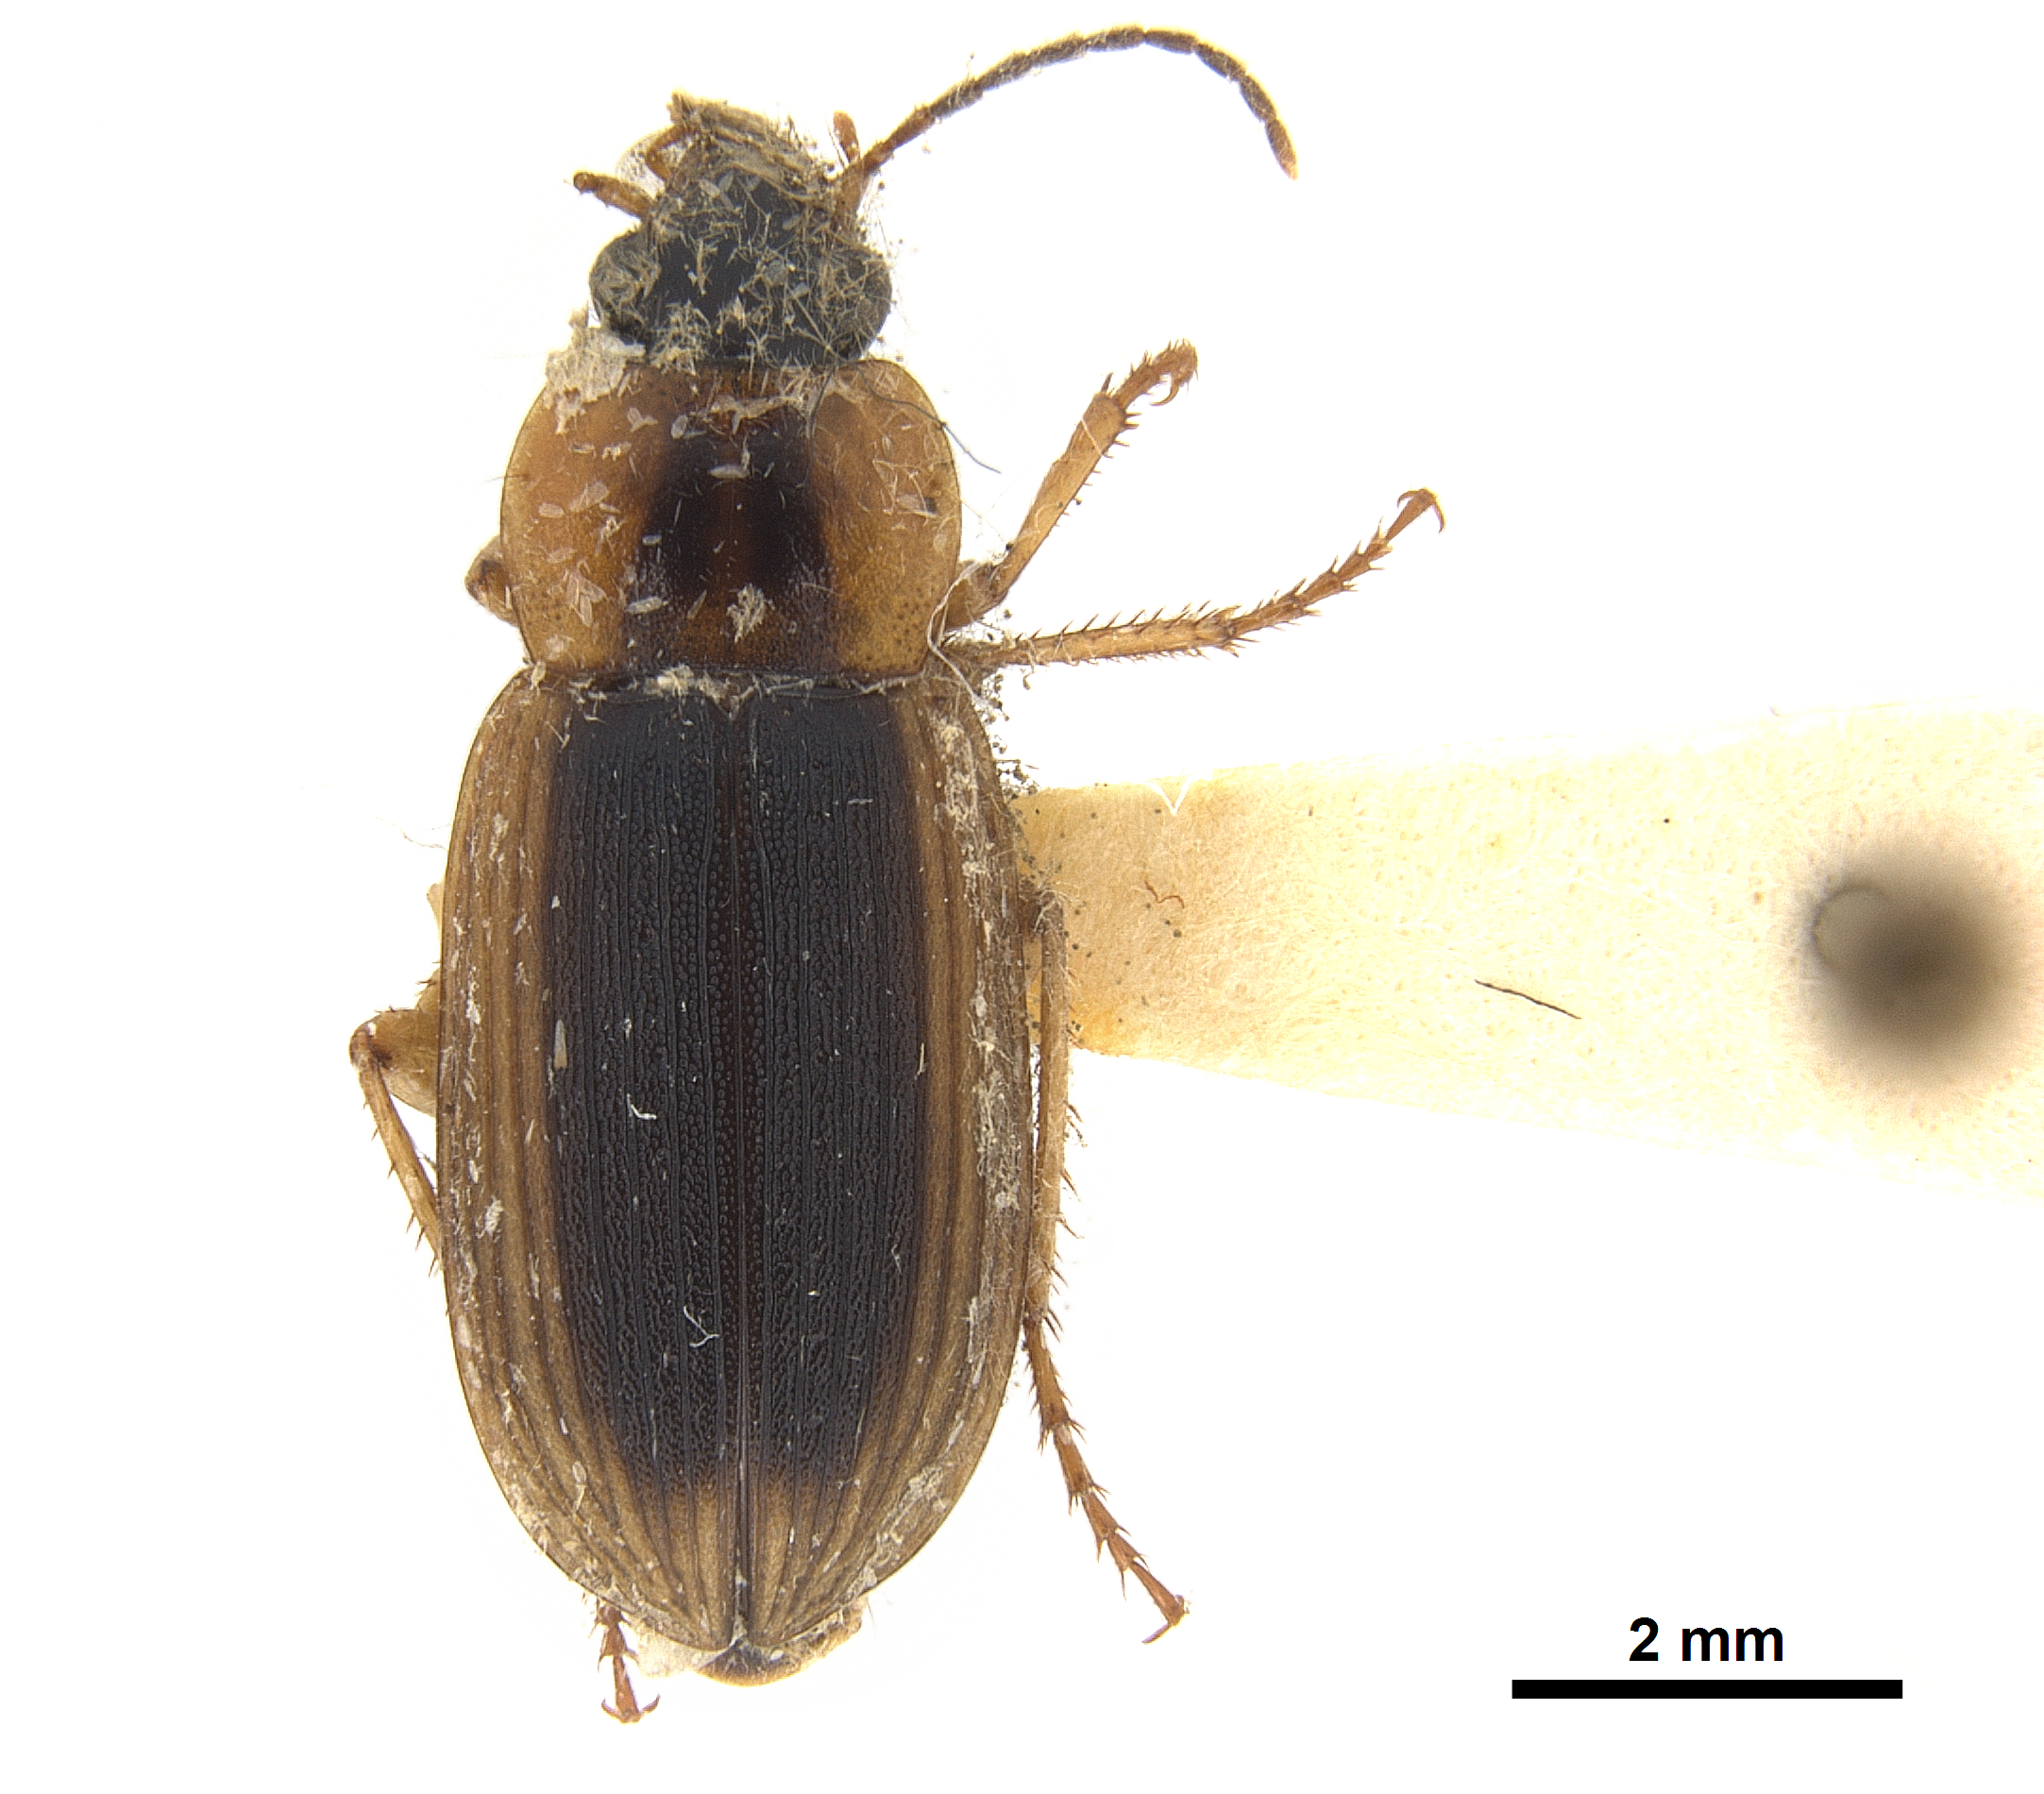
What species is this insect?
Siopelus natalicus (also Aulacoryssus natilicus)
